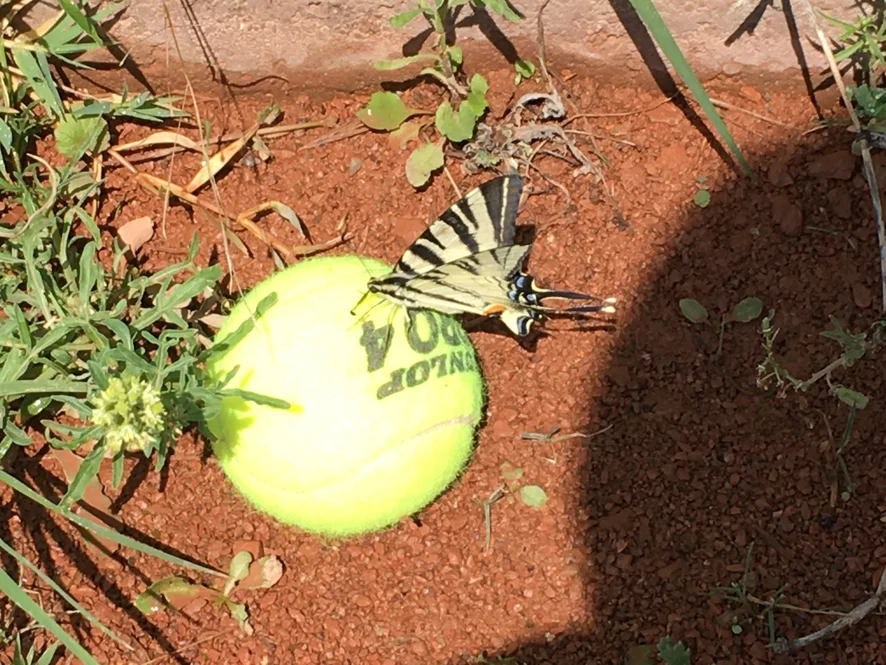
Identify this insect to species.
Iphiclides podalirius
